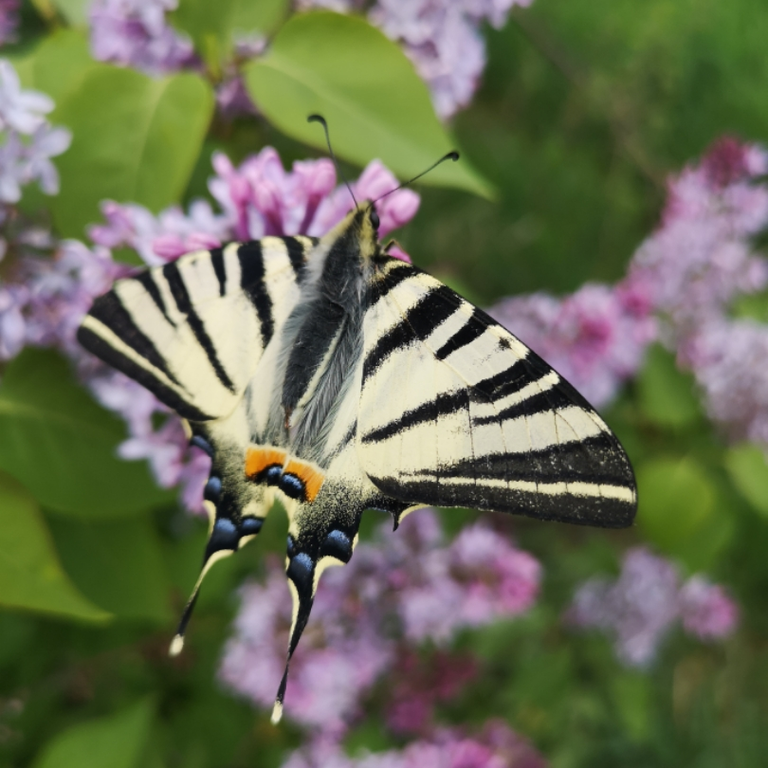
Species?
Iphiclides podalirius
